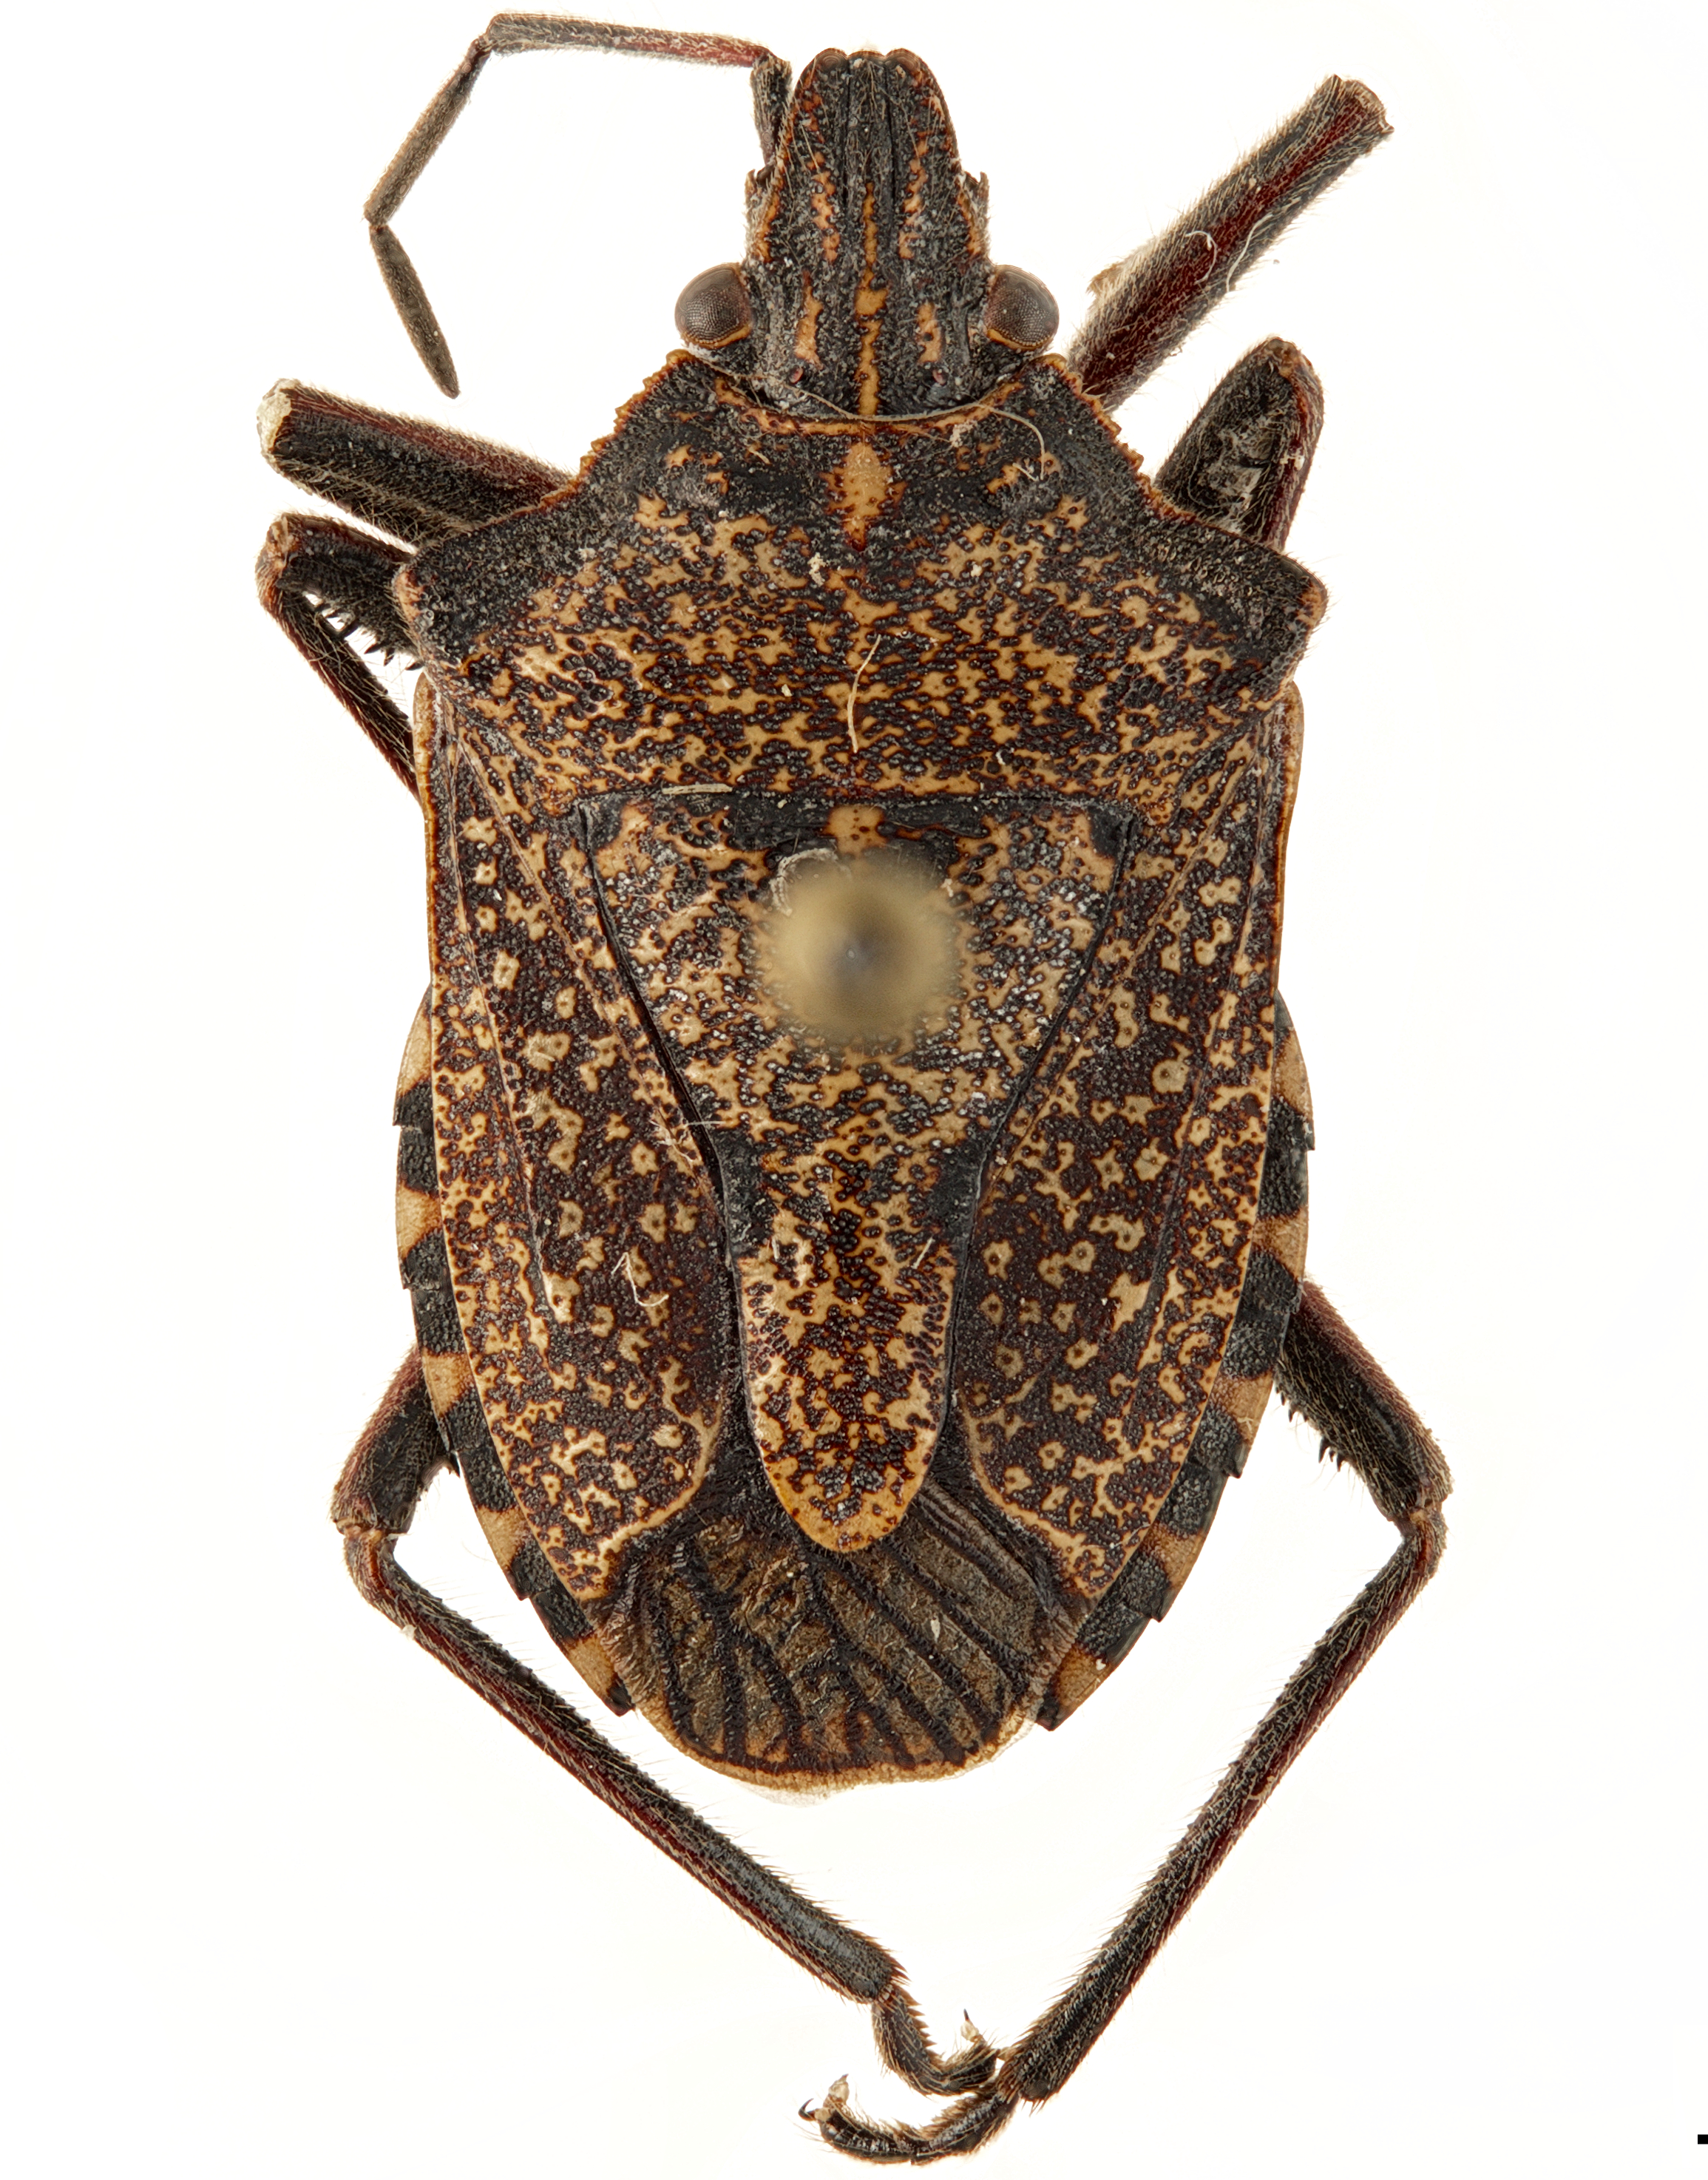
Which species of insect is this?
Atelocera serrata
